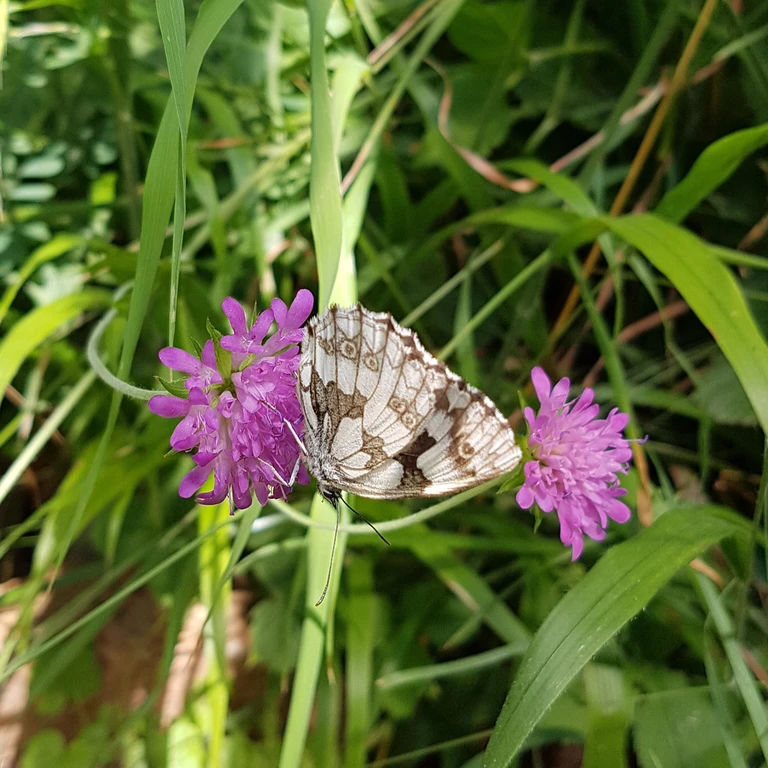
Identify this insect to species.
Melanargia galathea
